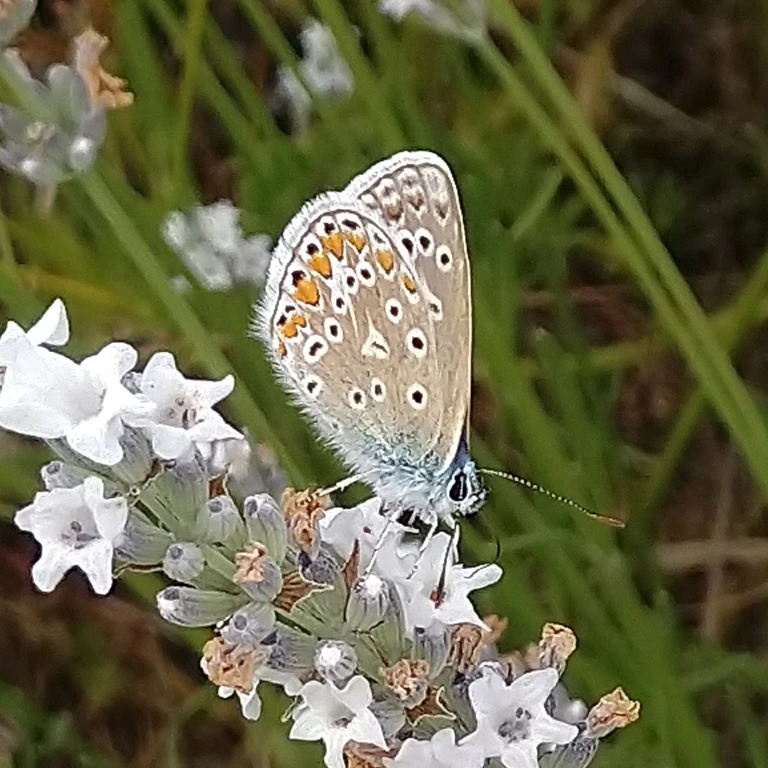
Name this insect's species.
Polyommatus icarus
